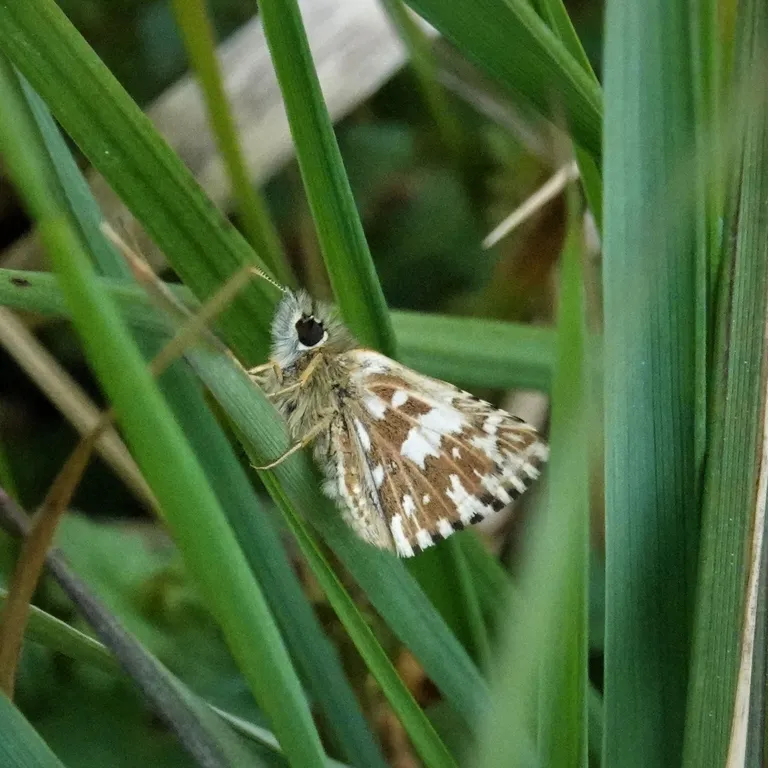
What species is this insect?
Pyrgus malvae
